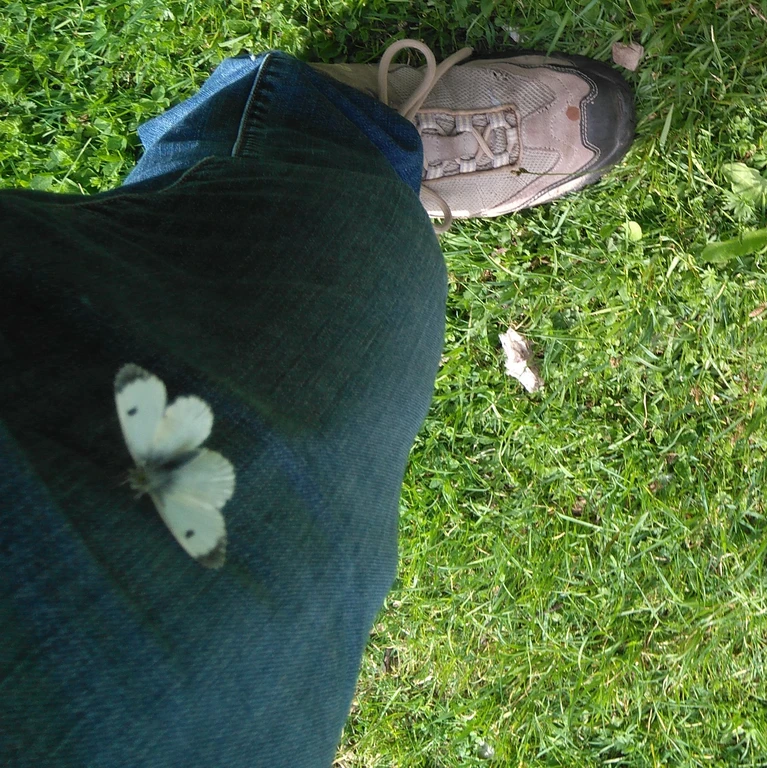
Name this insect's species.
Anthocharis cardamines
